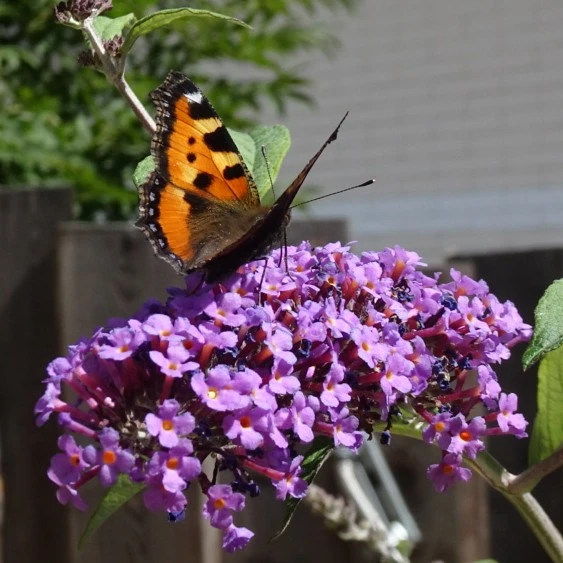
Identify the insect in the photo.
Aglais urticae
